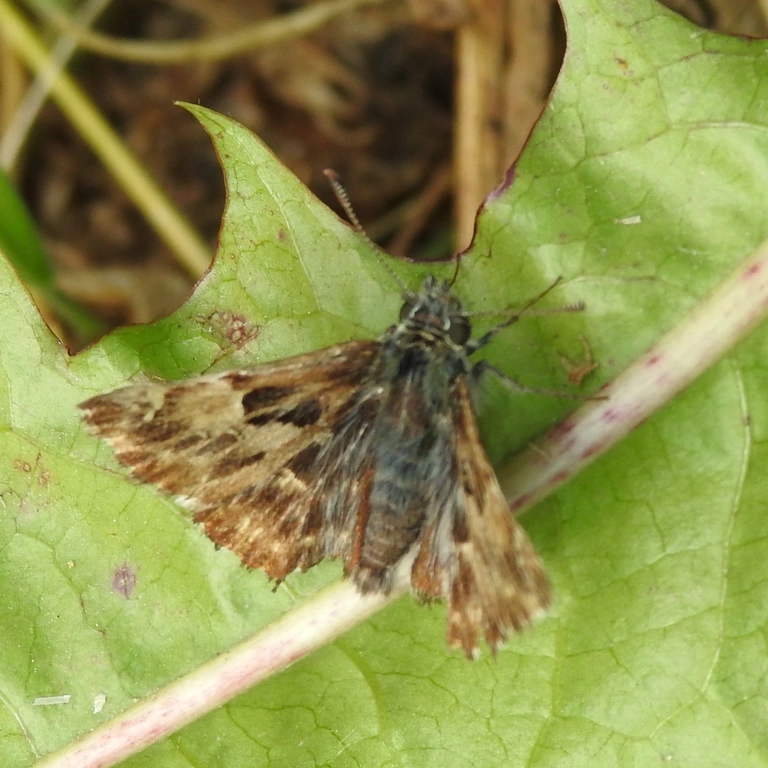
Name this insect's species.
Carcharodus alceae
